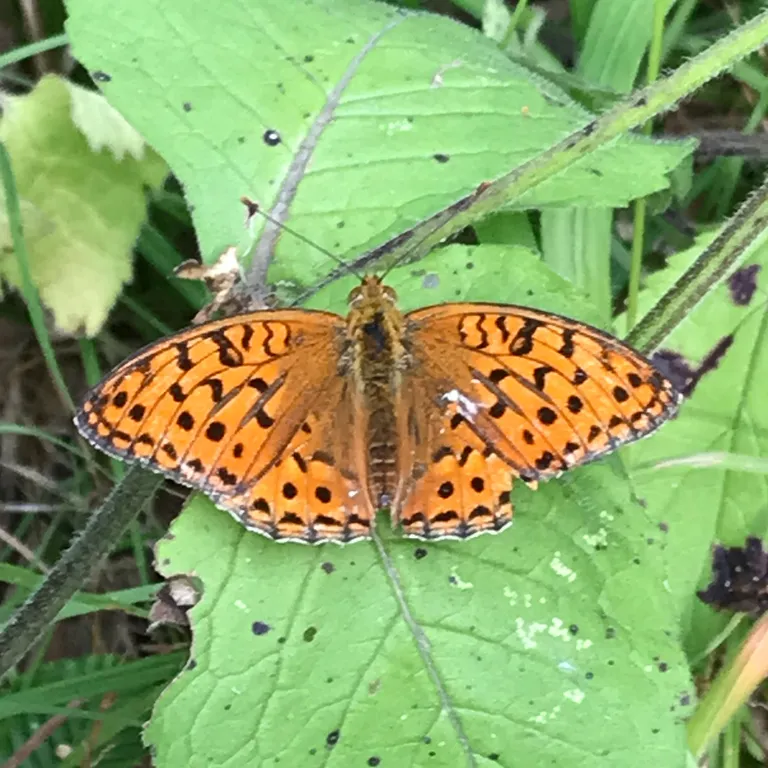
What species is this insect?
Fabriciana adippe
